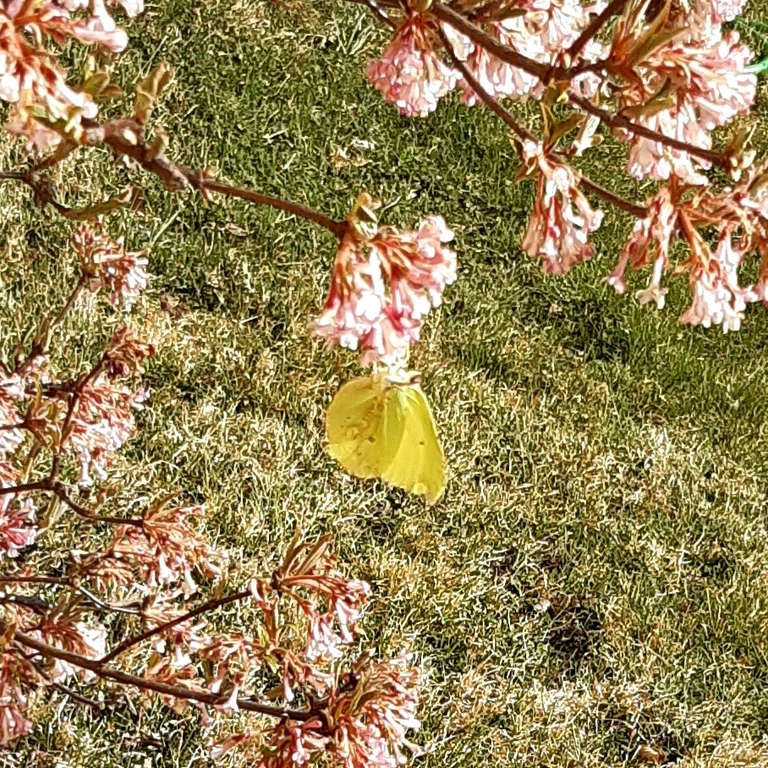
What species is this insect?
Gonepteryx rhamni
